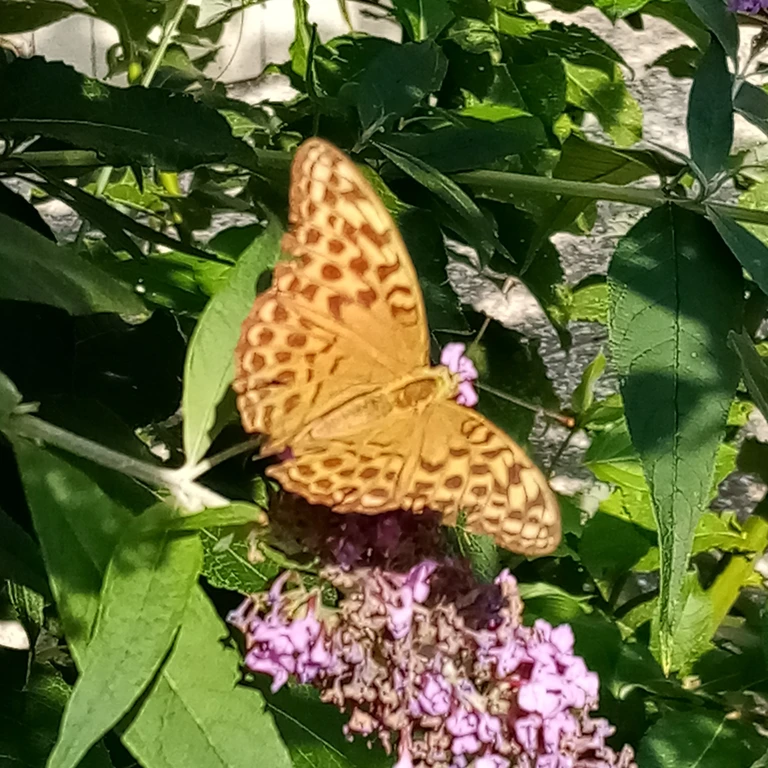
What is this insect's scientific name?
Argynnis paphia
